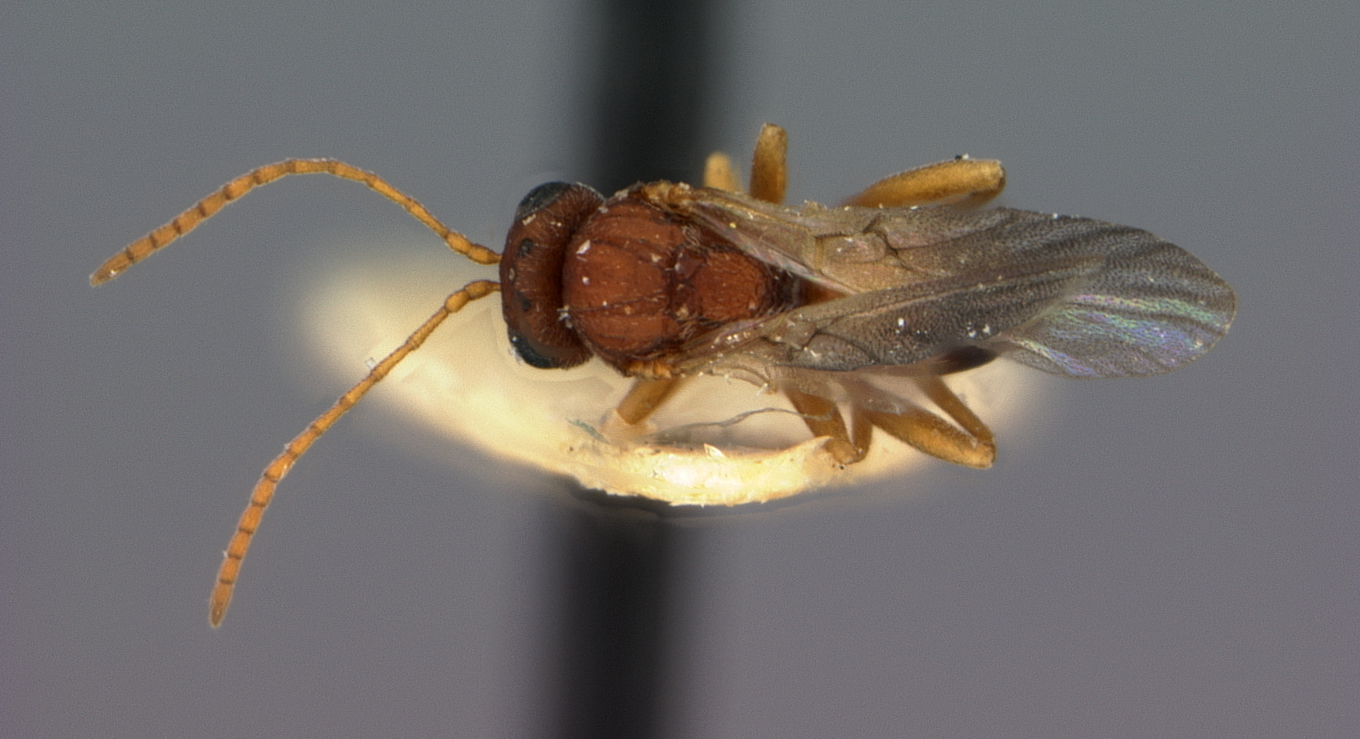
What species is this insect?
Heteroecus devorus
